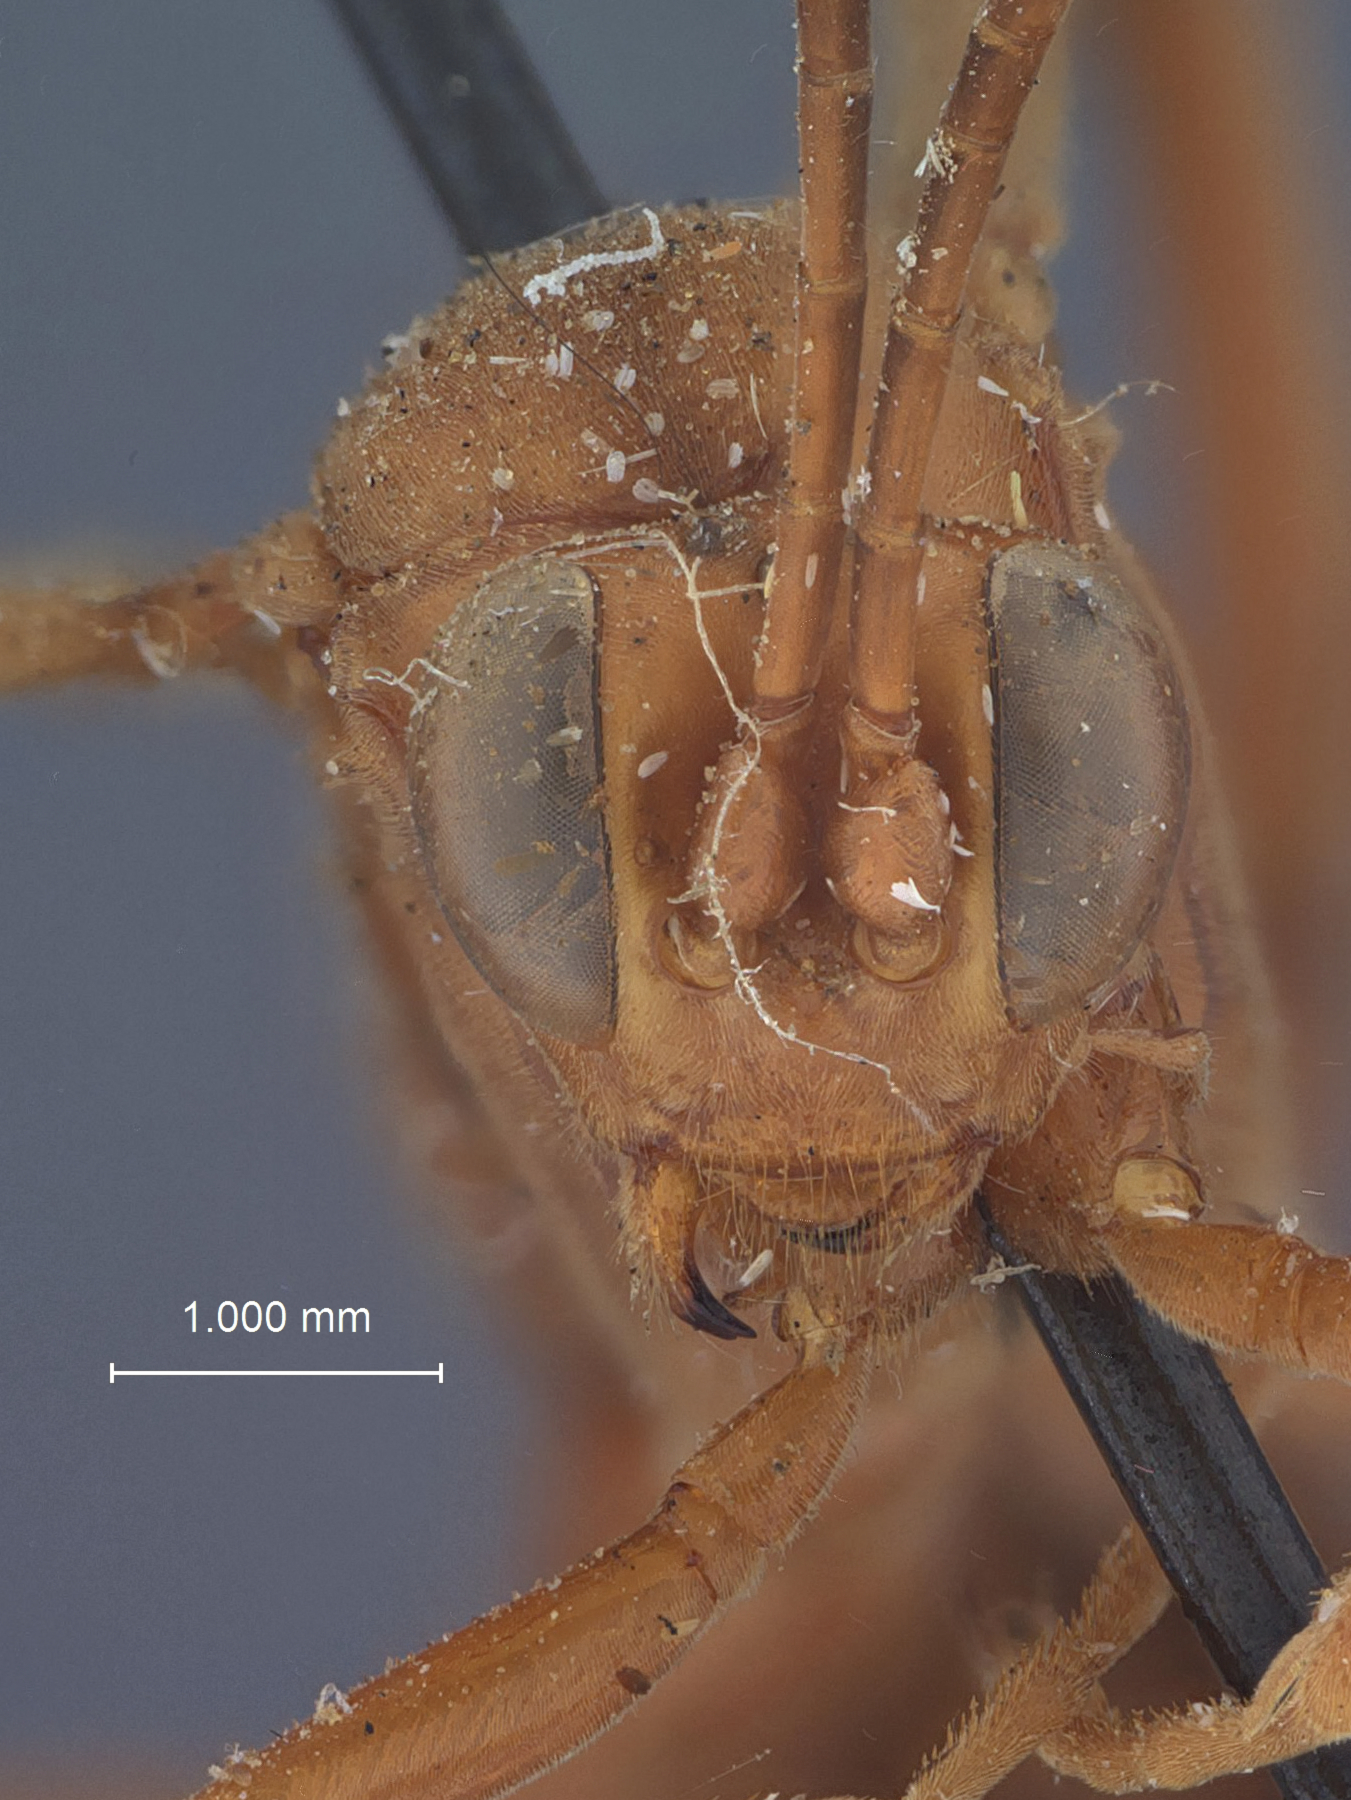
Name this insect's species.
Compsocryptus texensis
